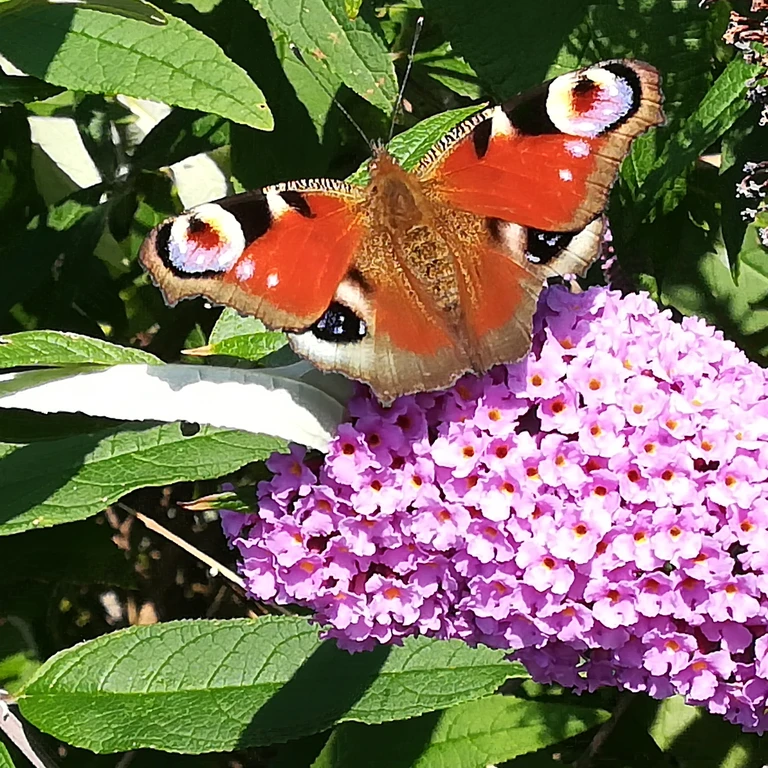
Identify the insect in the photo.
Aglais io
